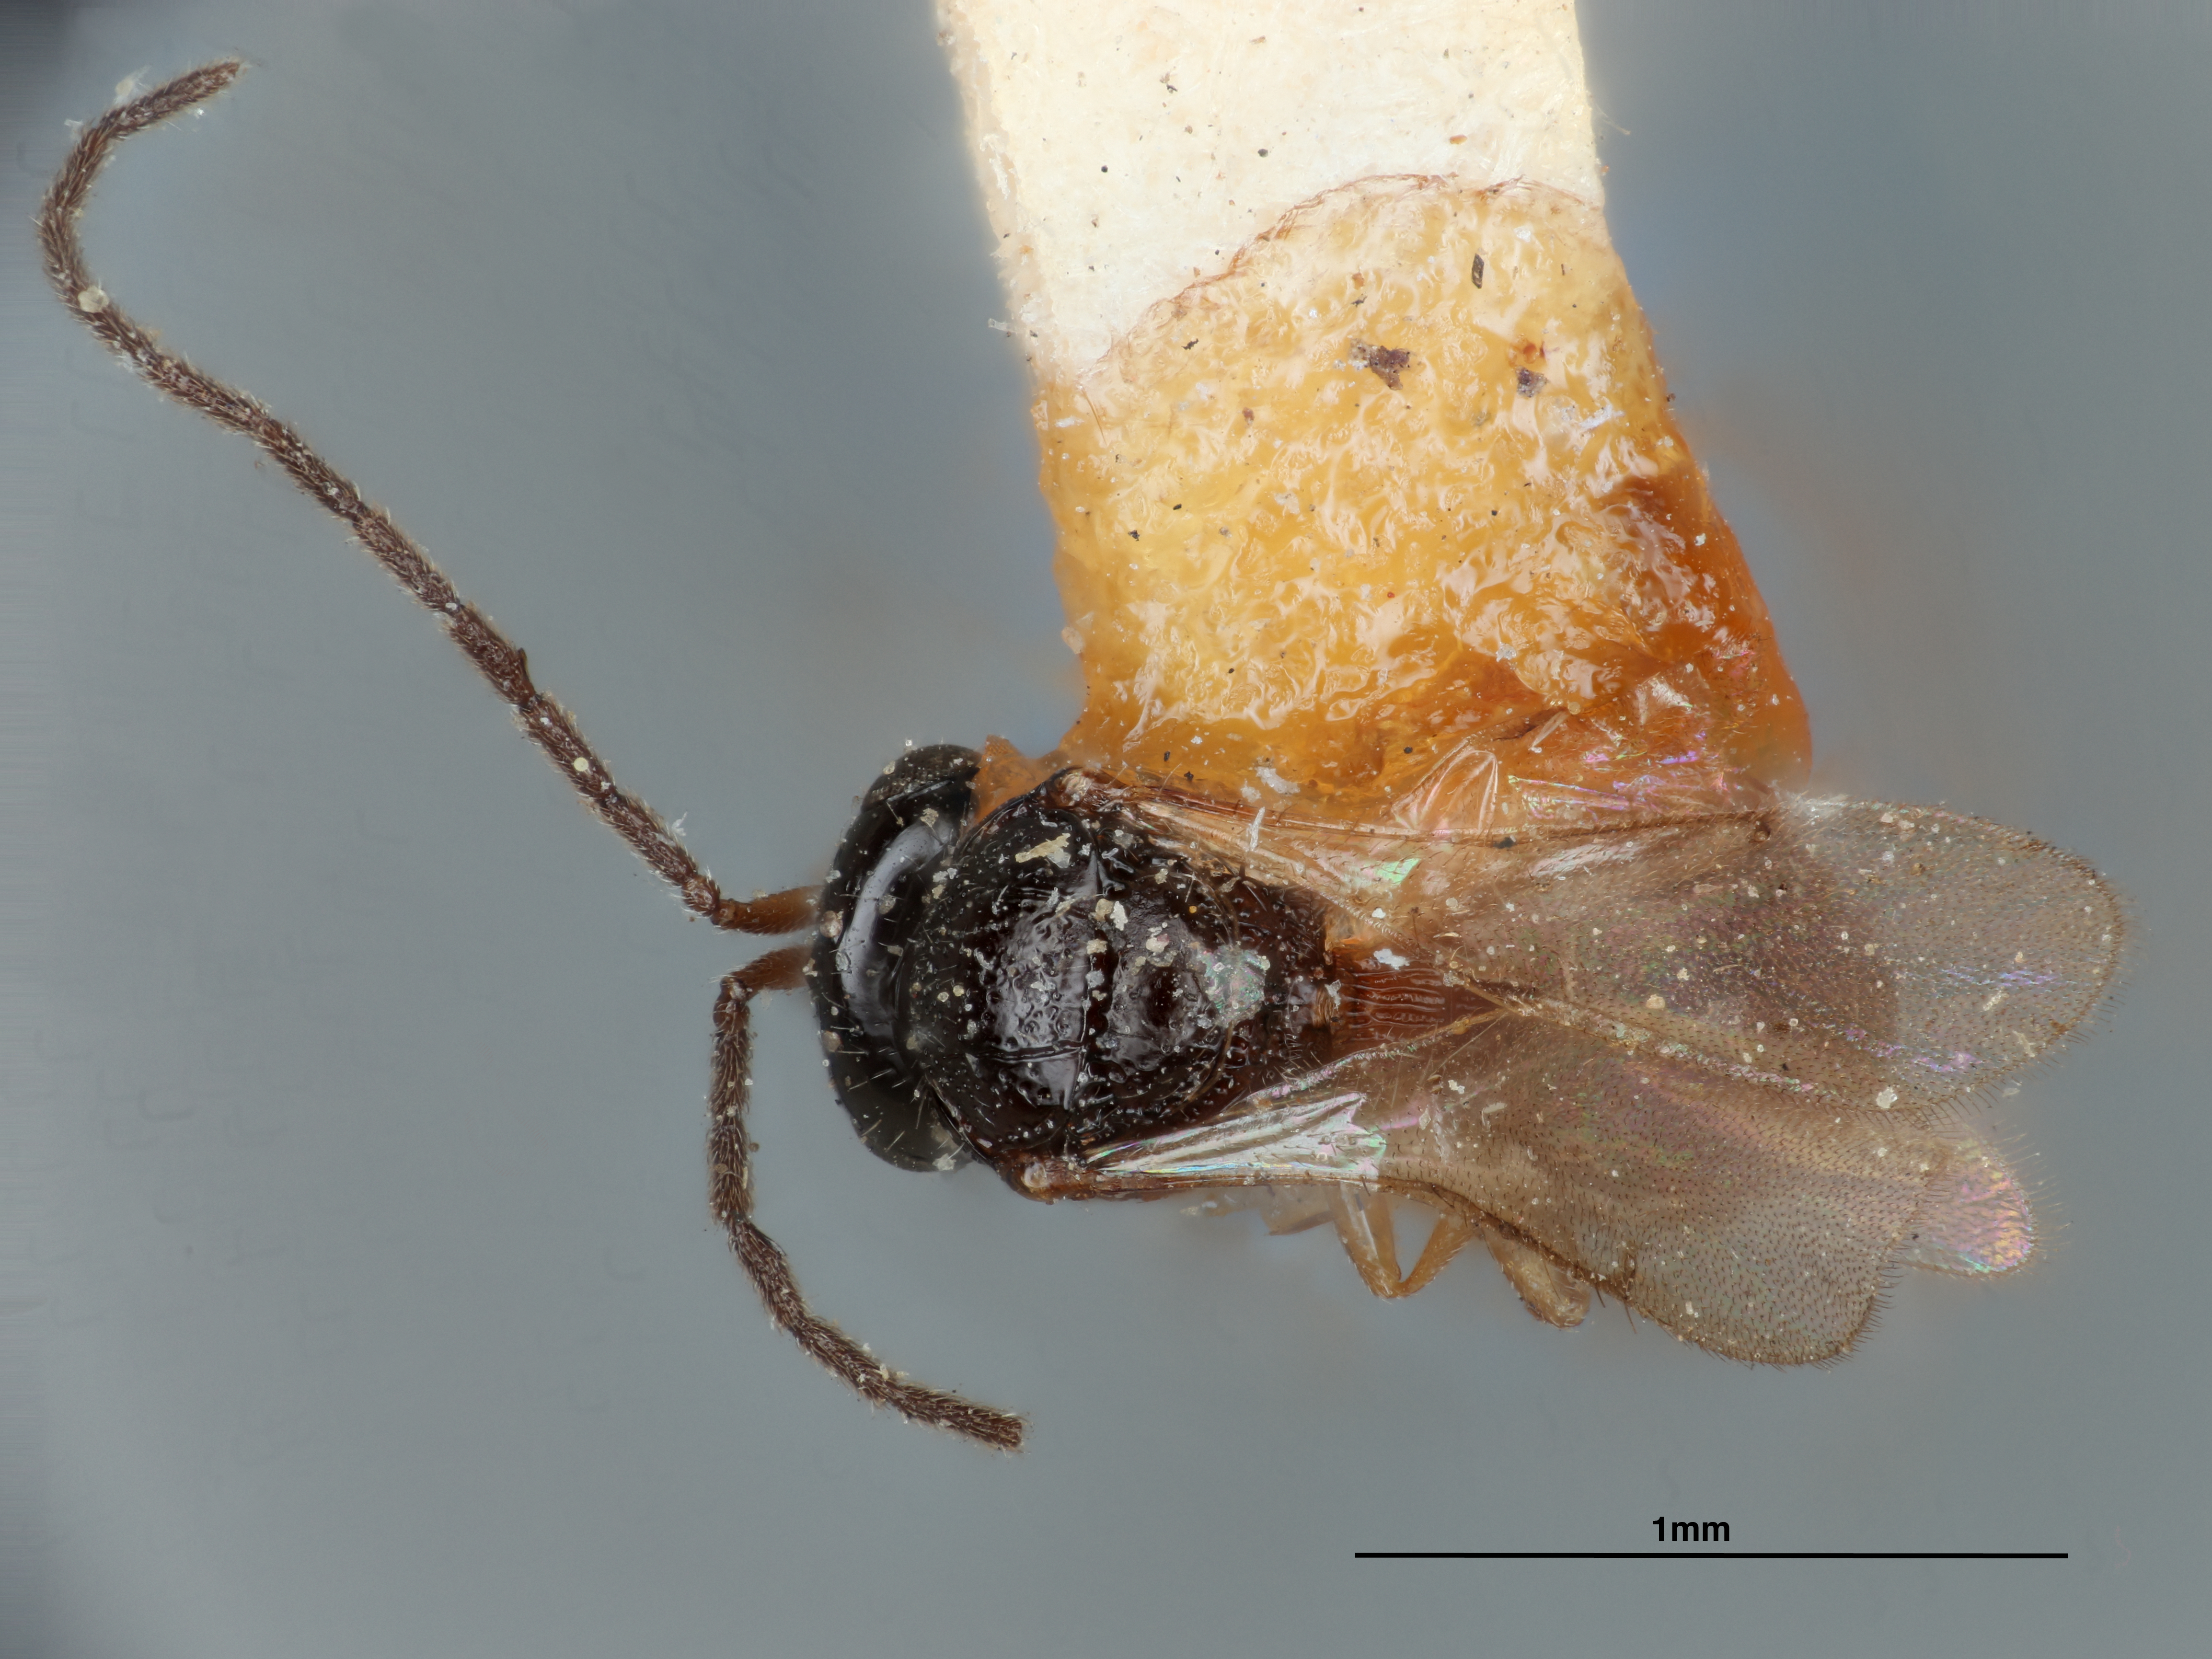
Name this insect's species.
Prosacantha macrocera
